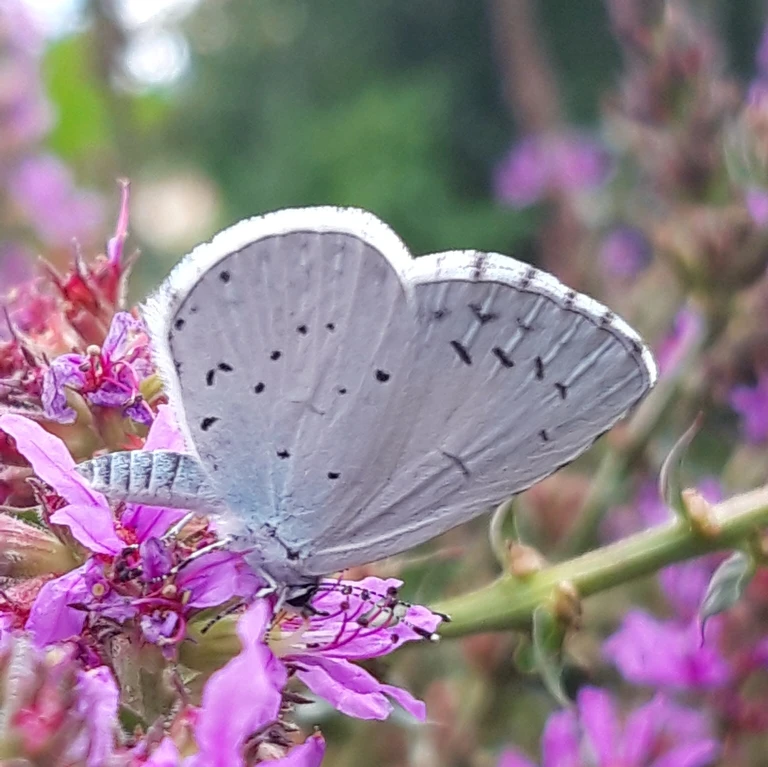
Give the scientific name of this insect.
Celastrina argiolus
